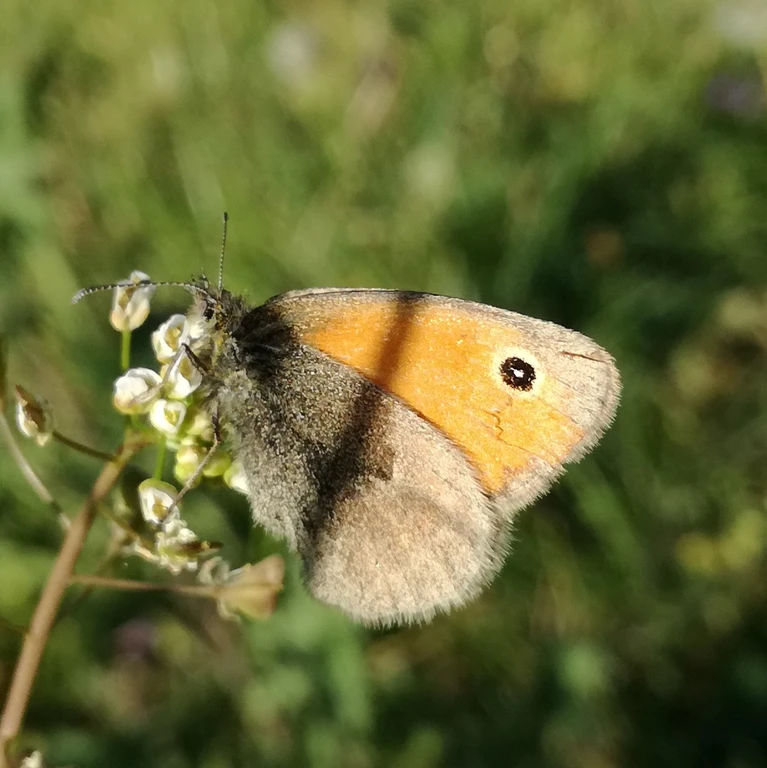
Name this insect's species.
Coenonympha pamphilus
